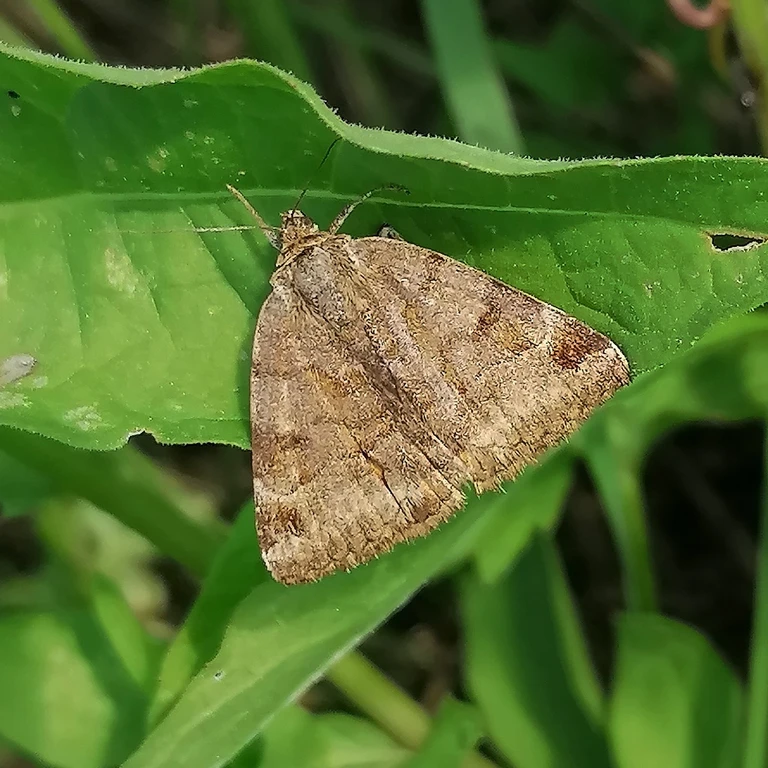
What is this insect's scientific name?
Euclidia glyphica
